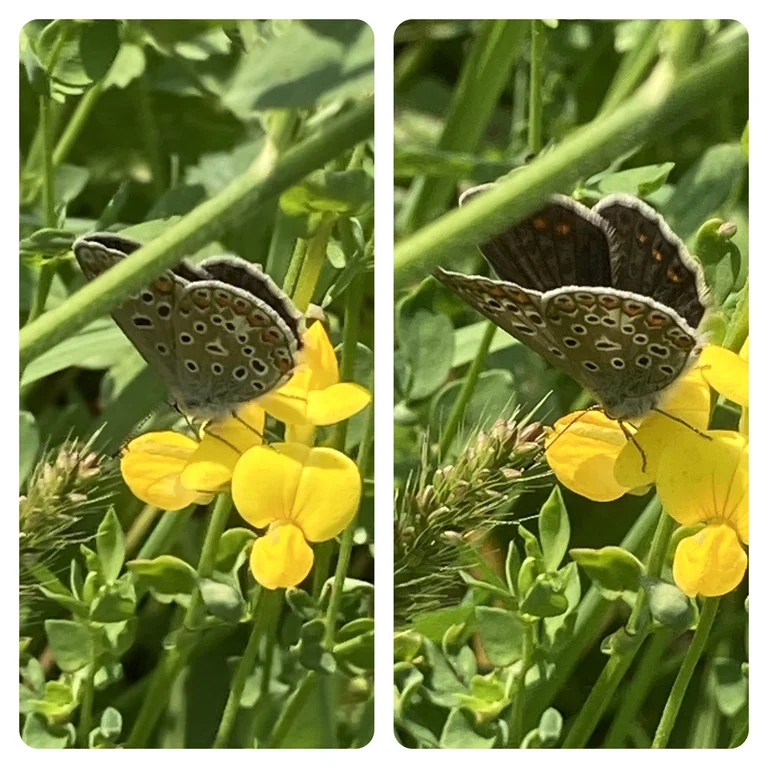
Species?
Polyommatus icarus
